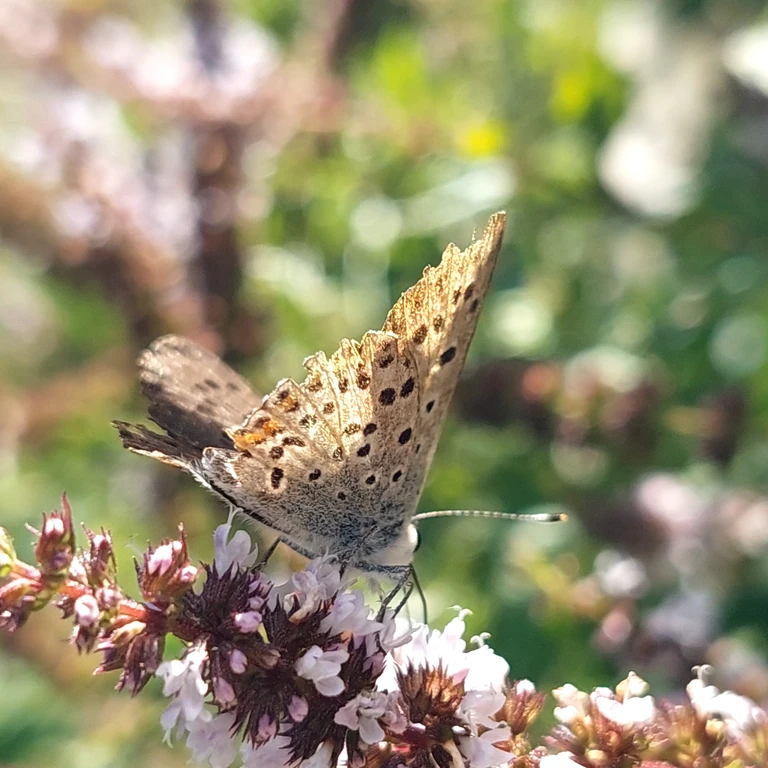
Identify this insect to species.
Lycaena tityrus (also Loweia tityrus)
